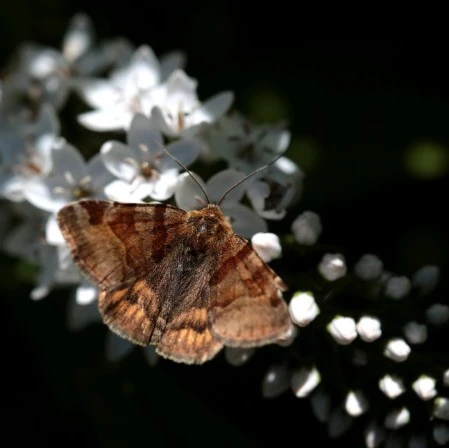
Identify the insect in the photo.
Euclidia glyphica
